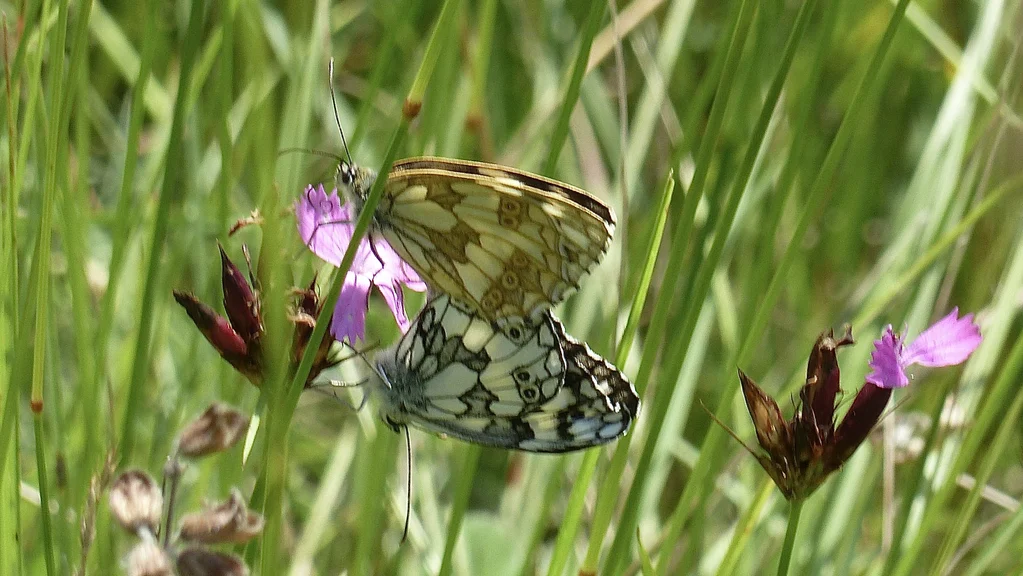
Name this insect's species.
Melanargia galathea
